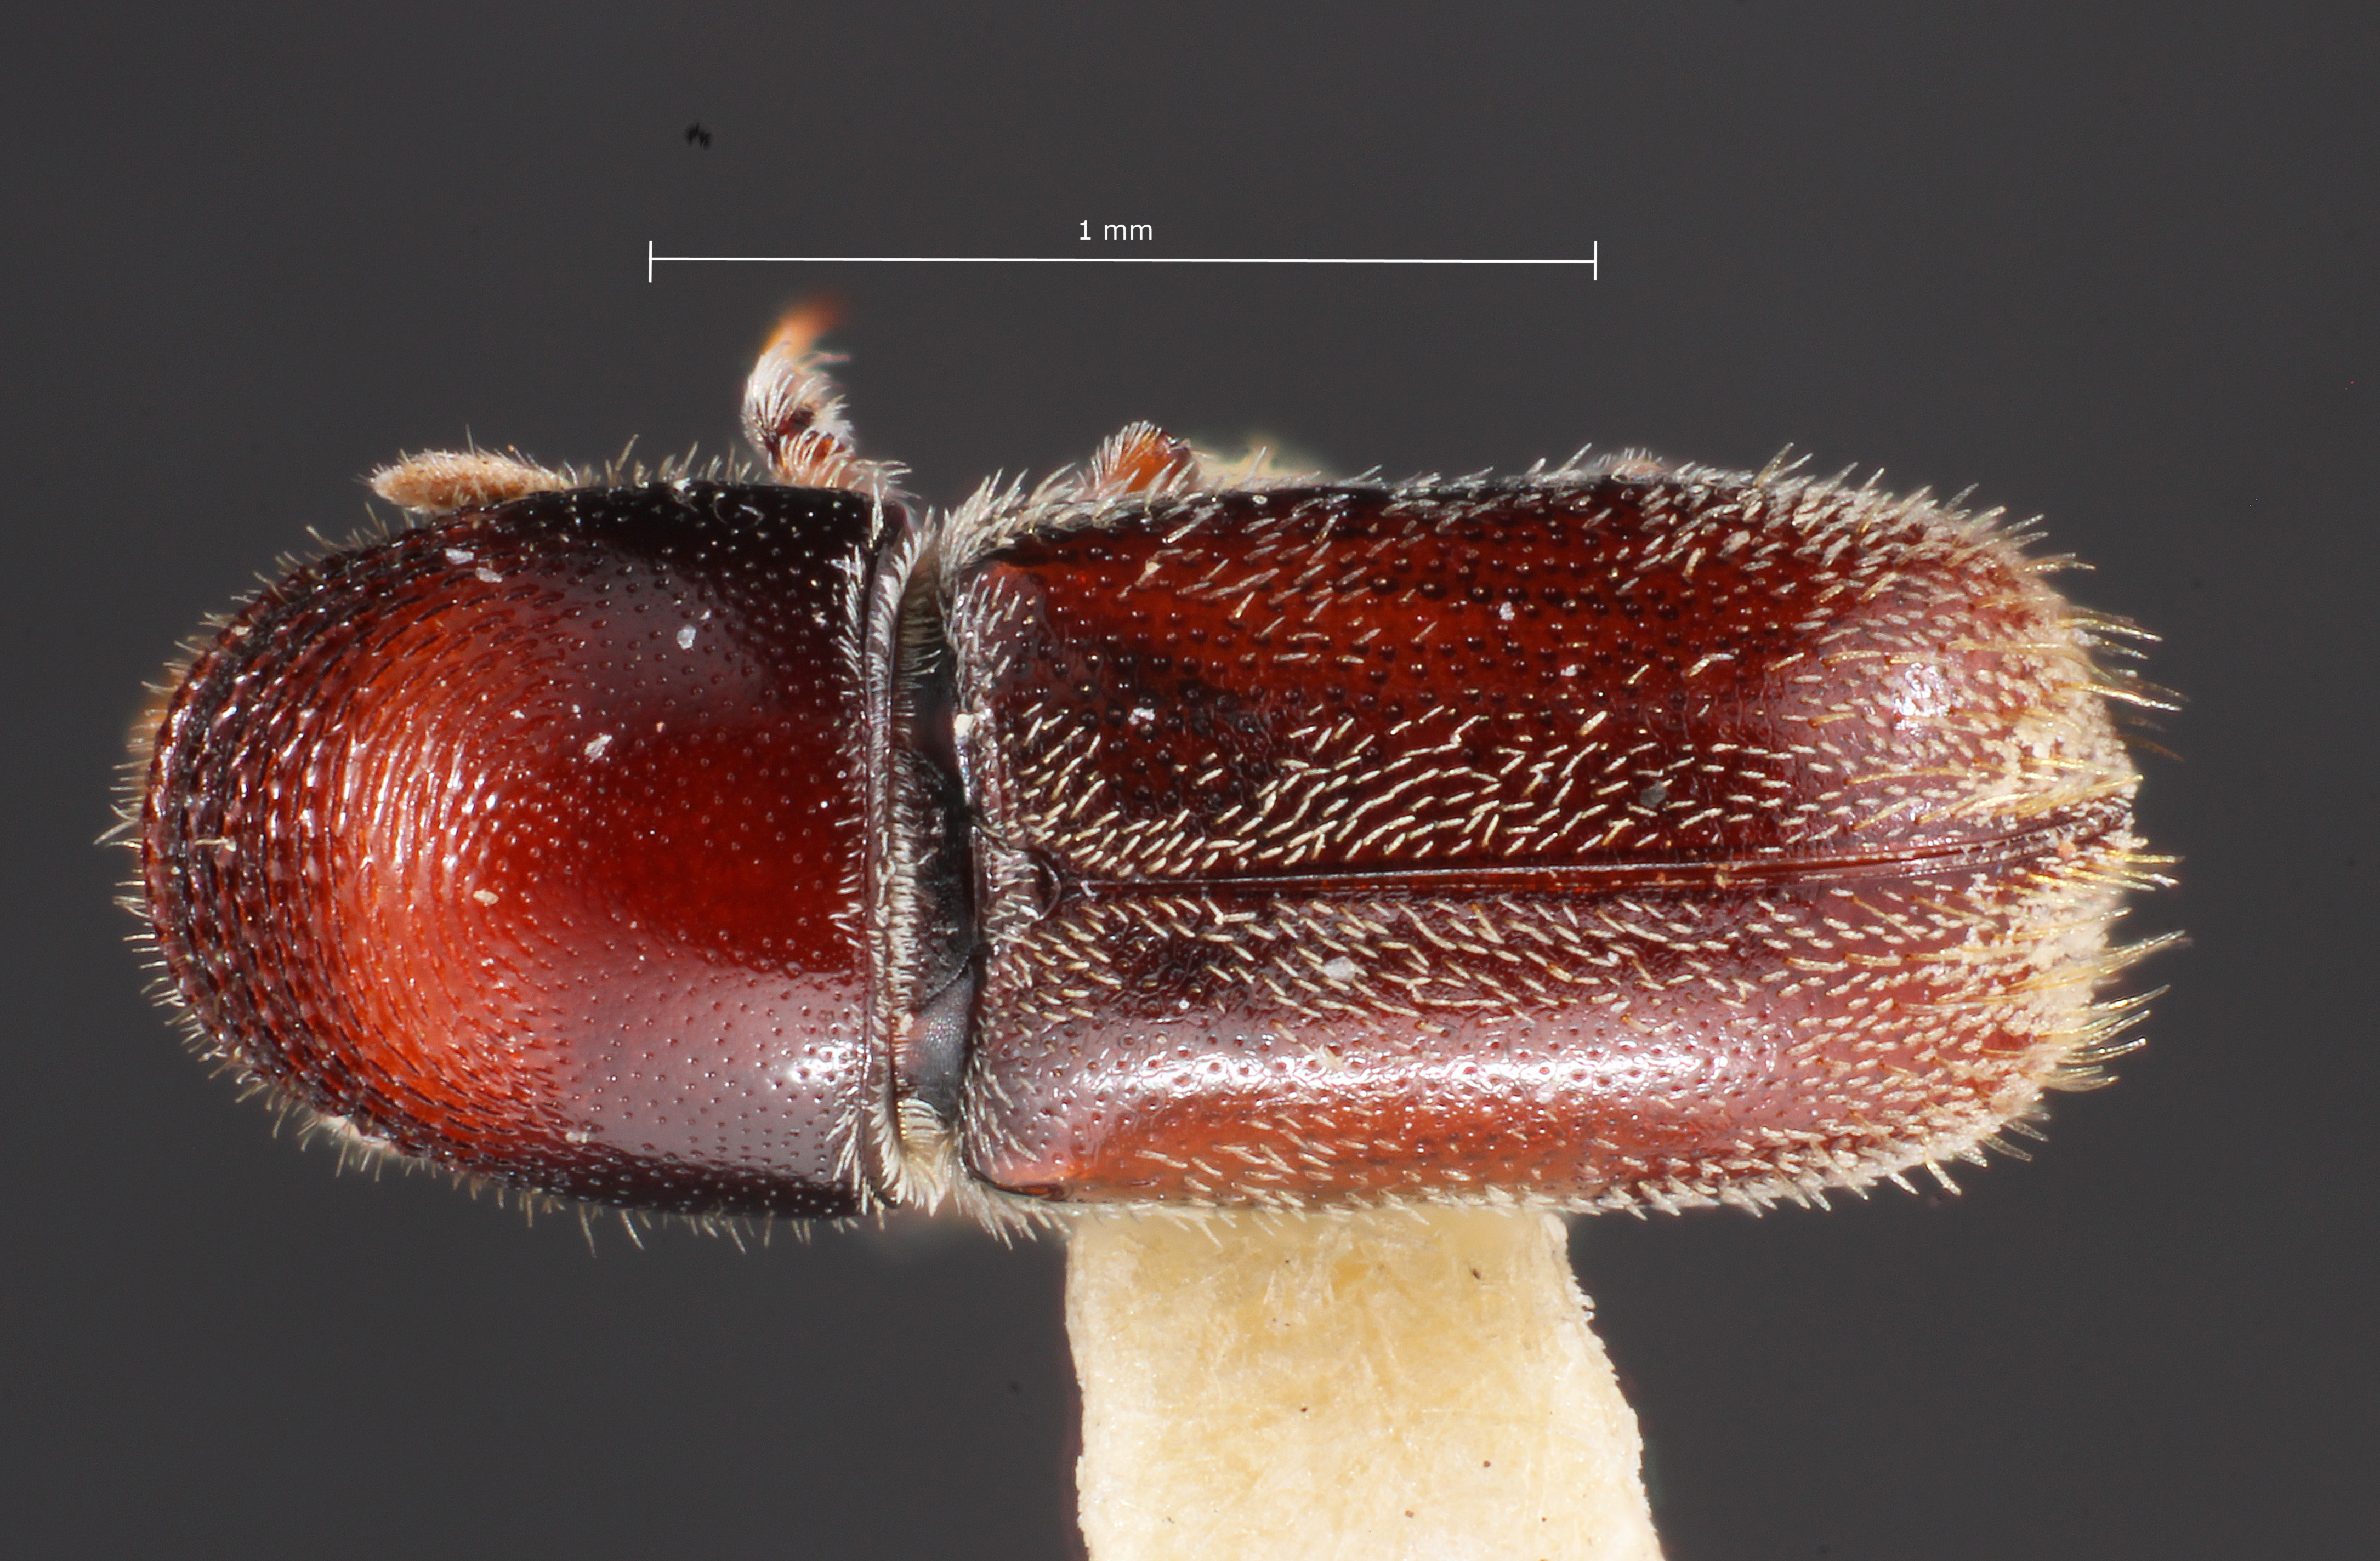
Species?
Pseudopityophthorus yavapaii
